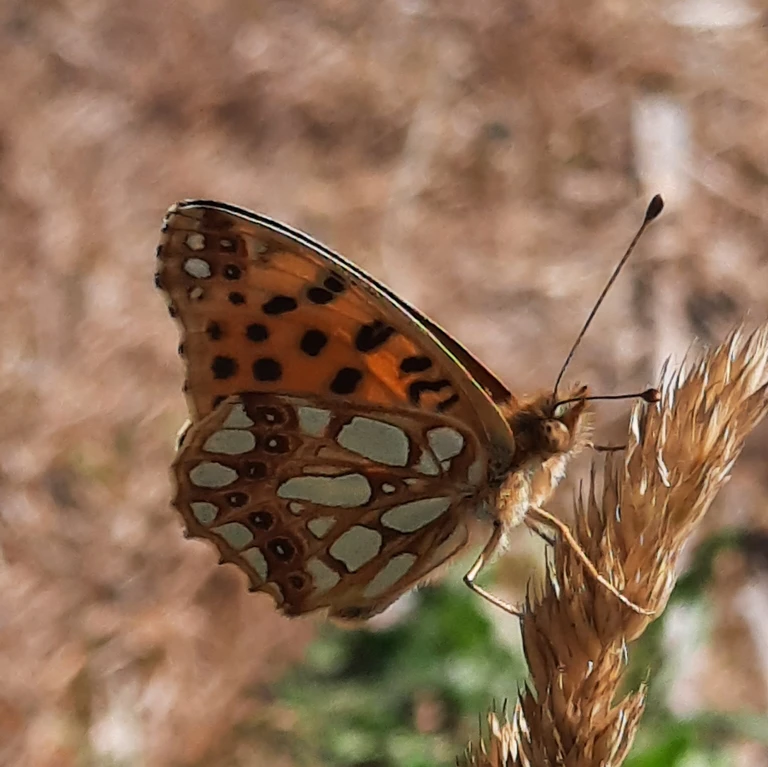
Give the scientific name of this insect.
Issoria lathonia
